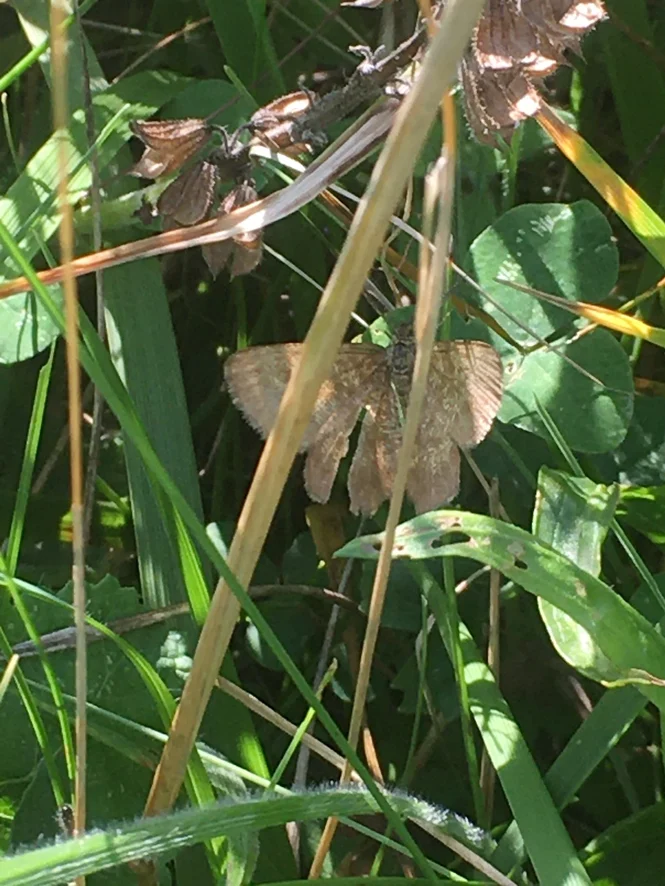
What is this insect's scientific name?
Ematurga atomaria
